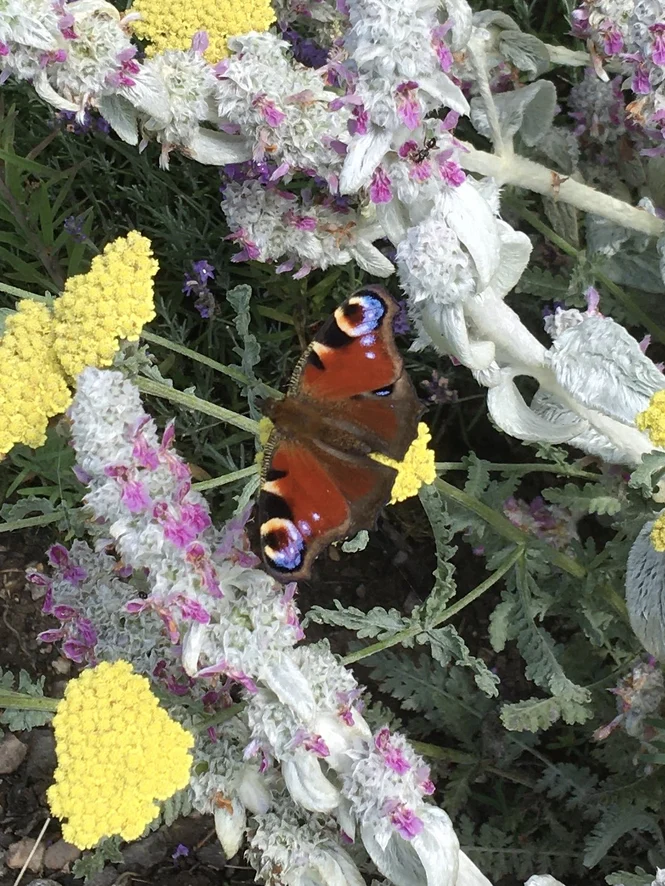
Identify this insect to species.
Aglais io
